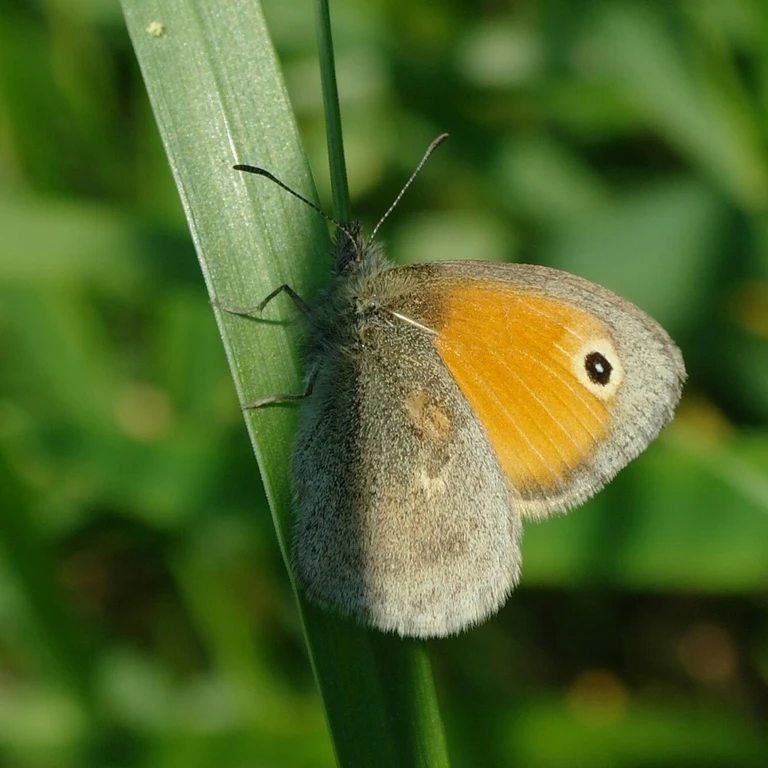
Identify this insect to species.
Coenonympha pamphilus
